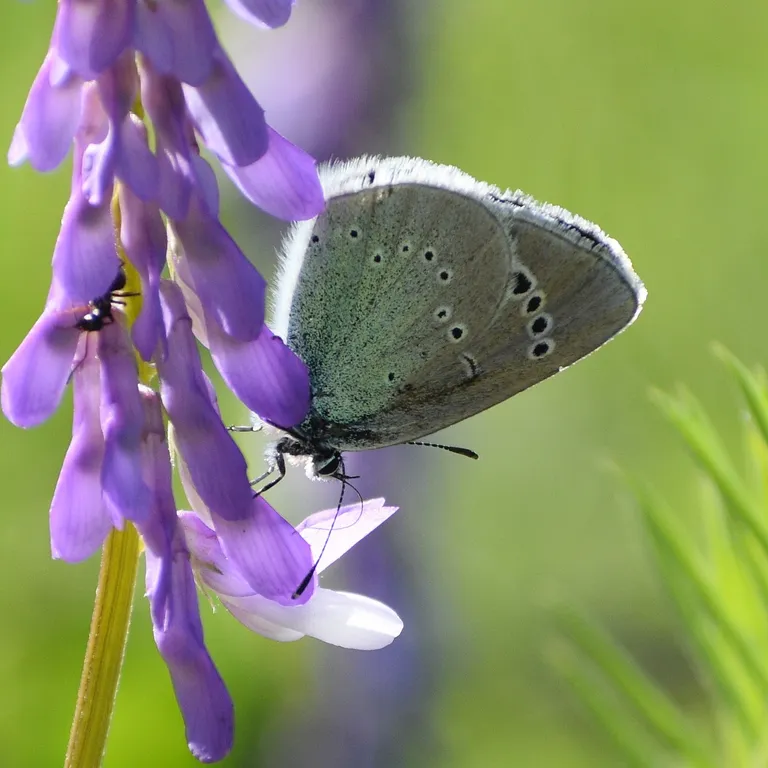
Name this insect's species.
Glaucopsyche alexis
